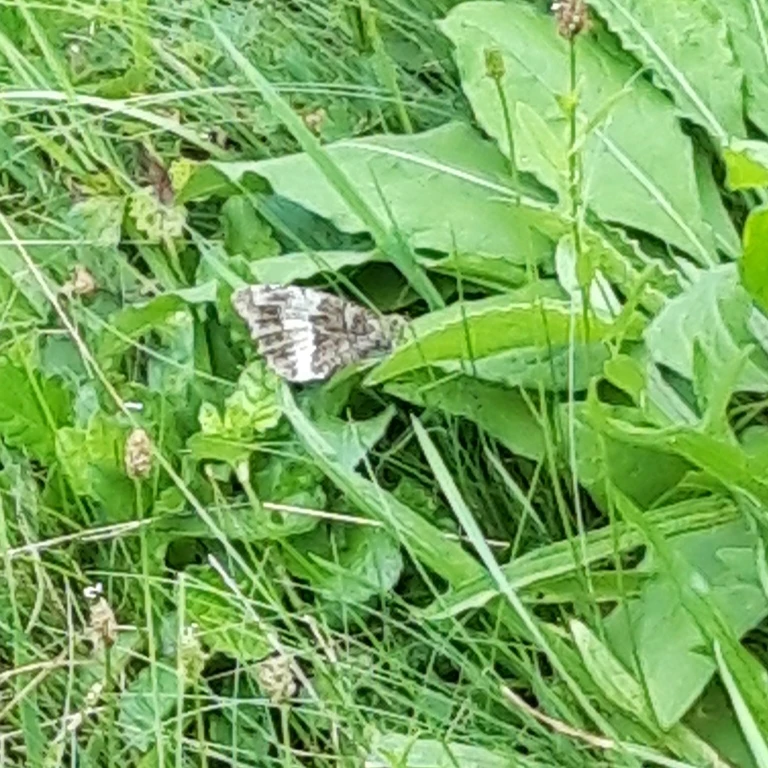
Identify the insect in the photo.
Brintesia circe
